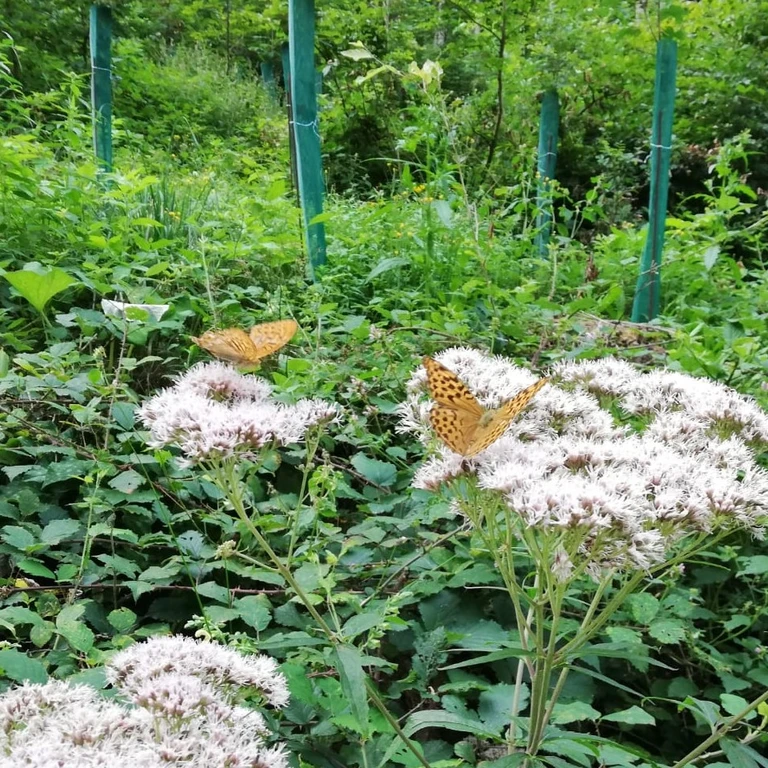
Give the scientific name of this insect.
Argynnis paphia
